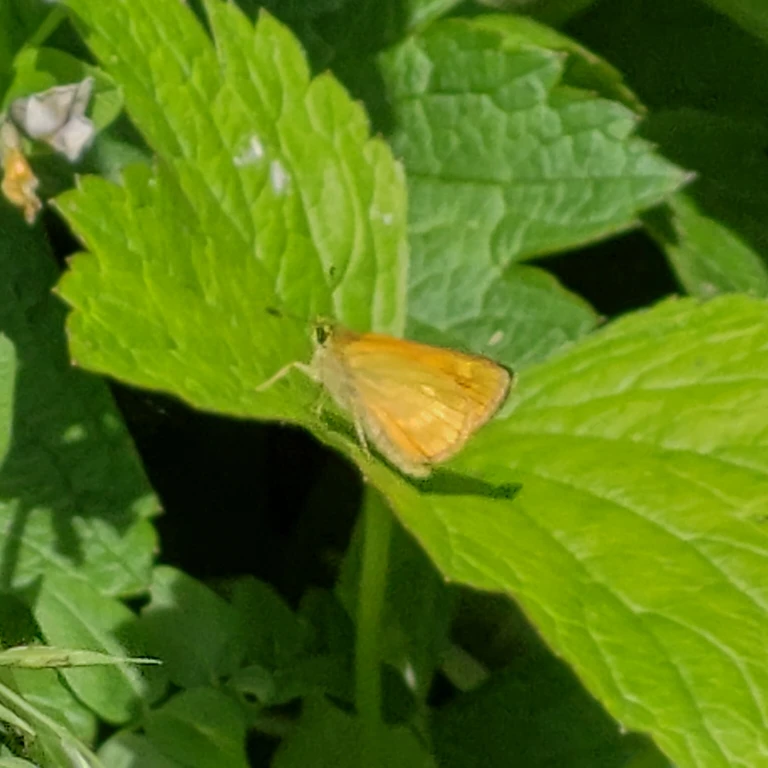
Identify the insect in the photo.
Ochlodes sylvanus (also Ochlodes venata)
